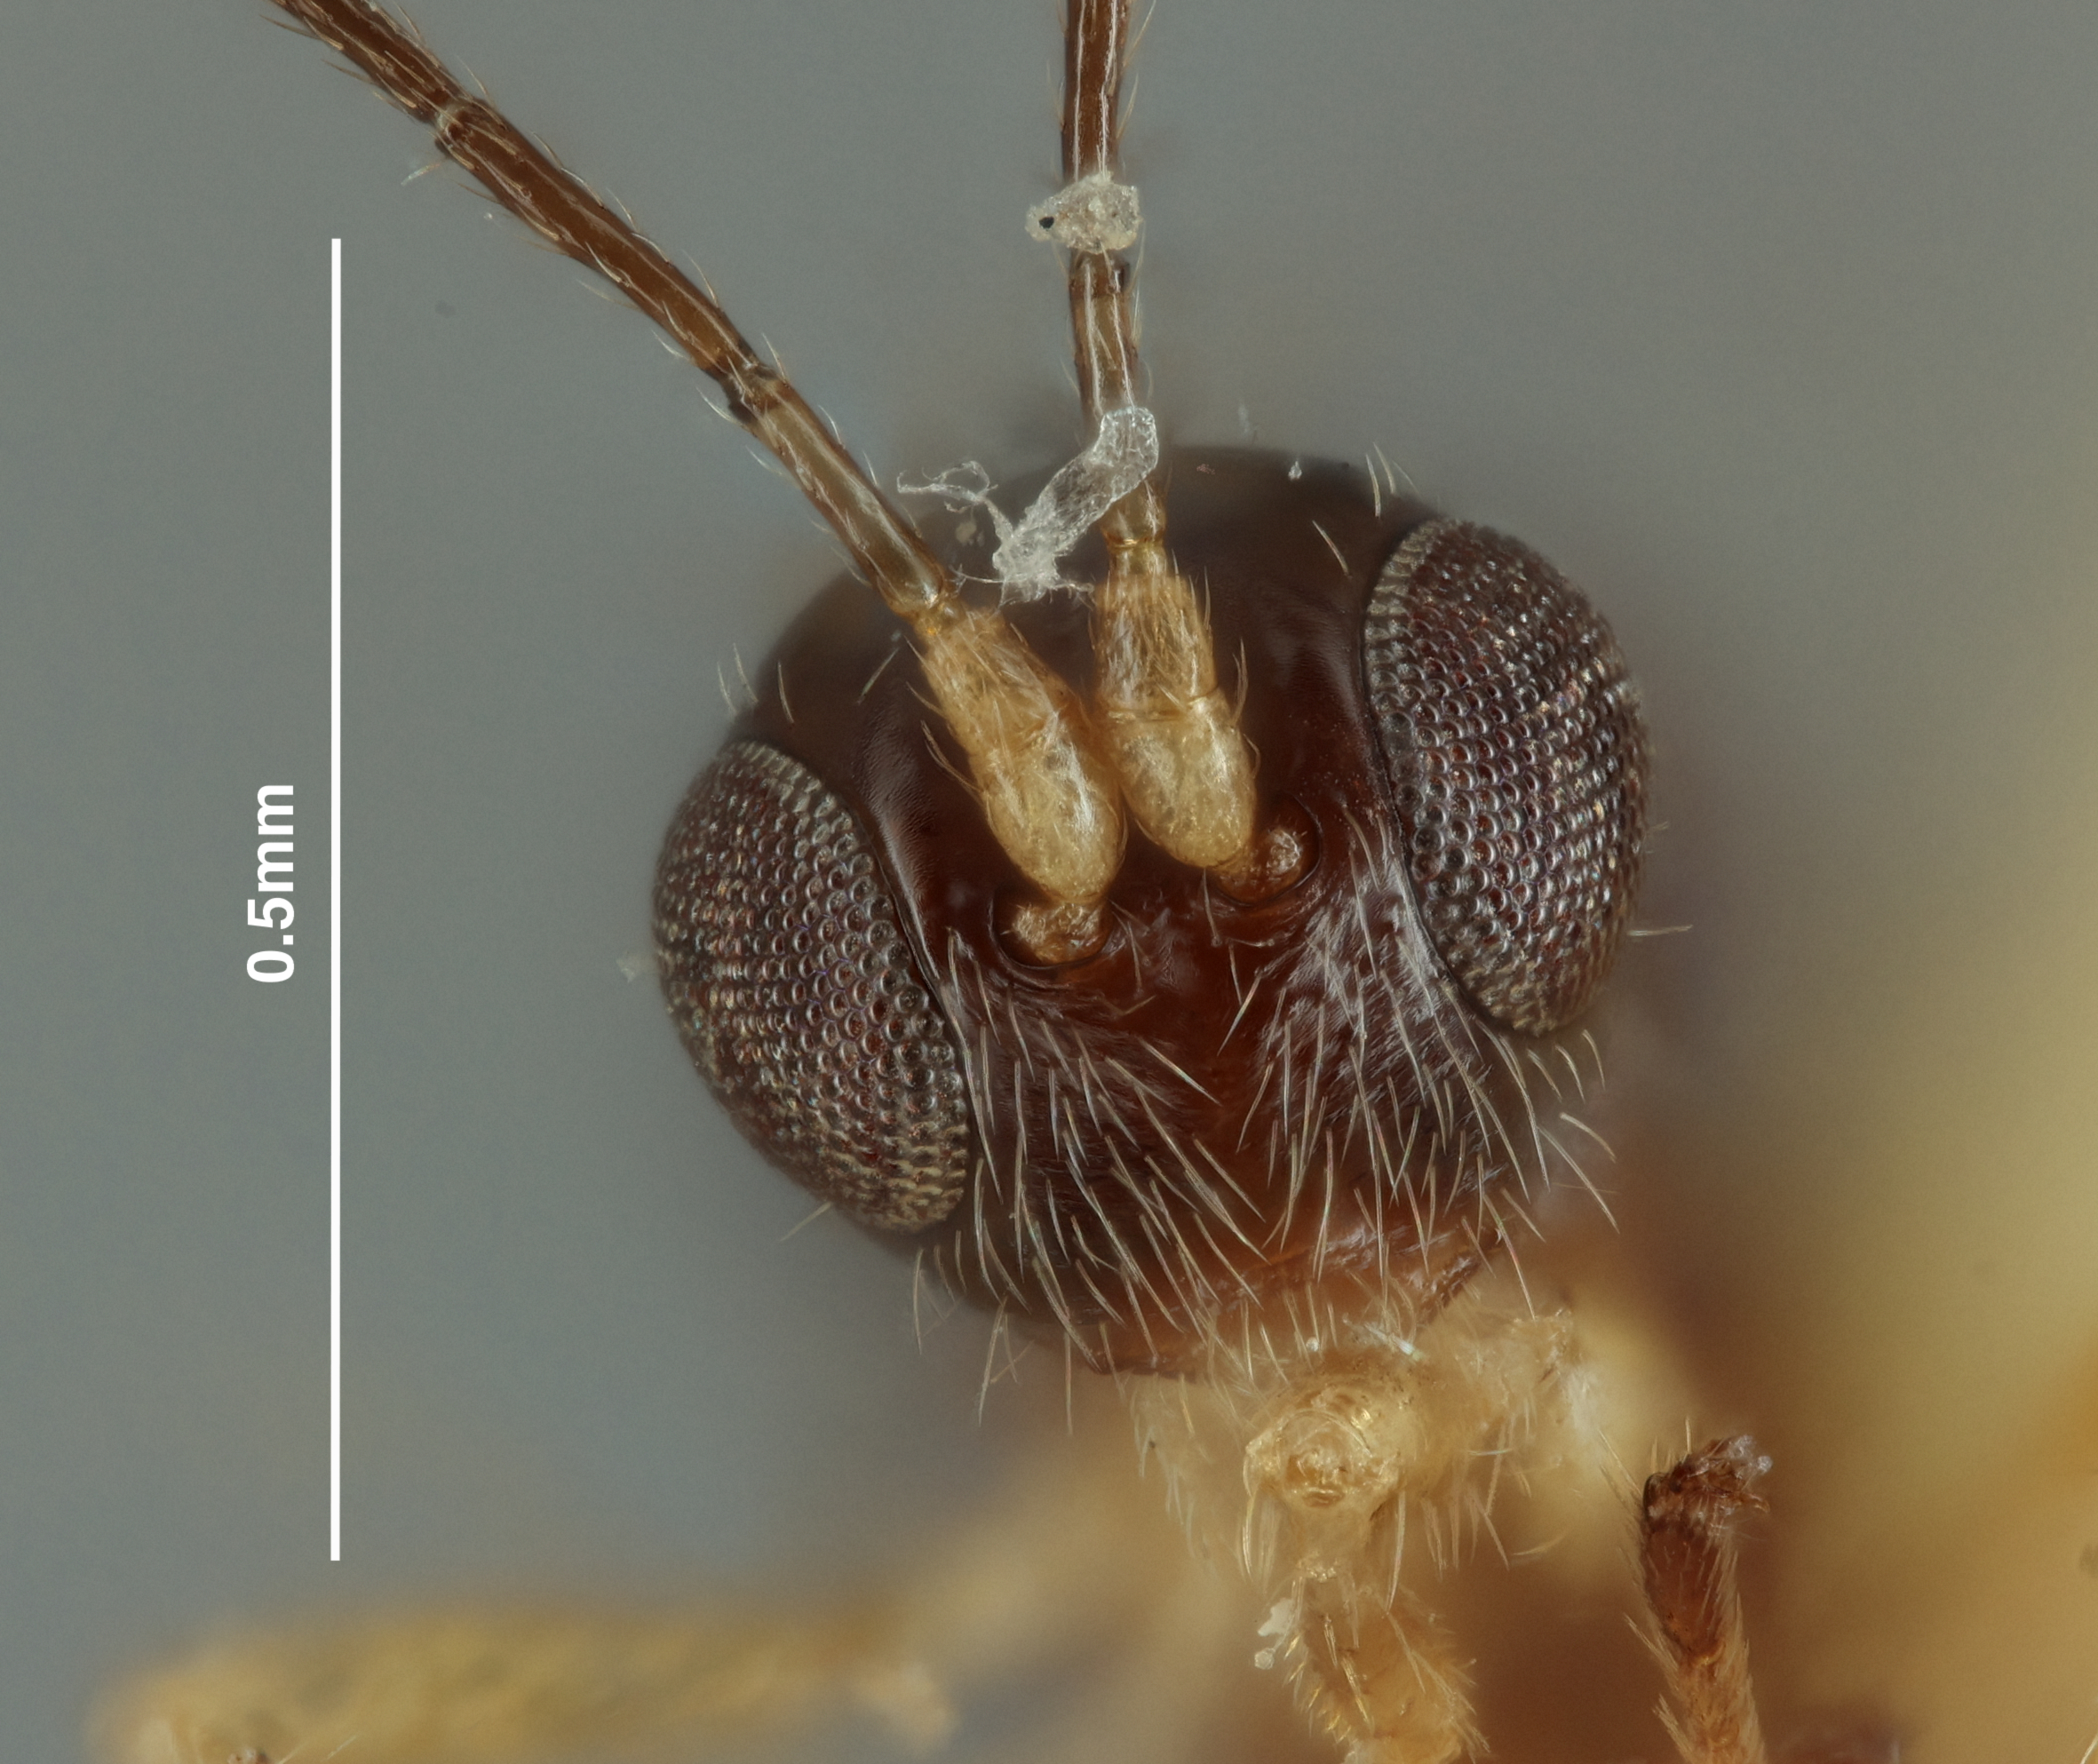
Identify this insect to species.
Ecphylus costaricensis
